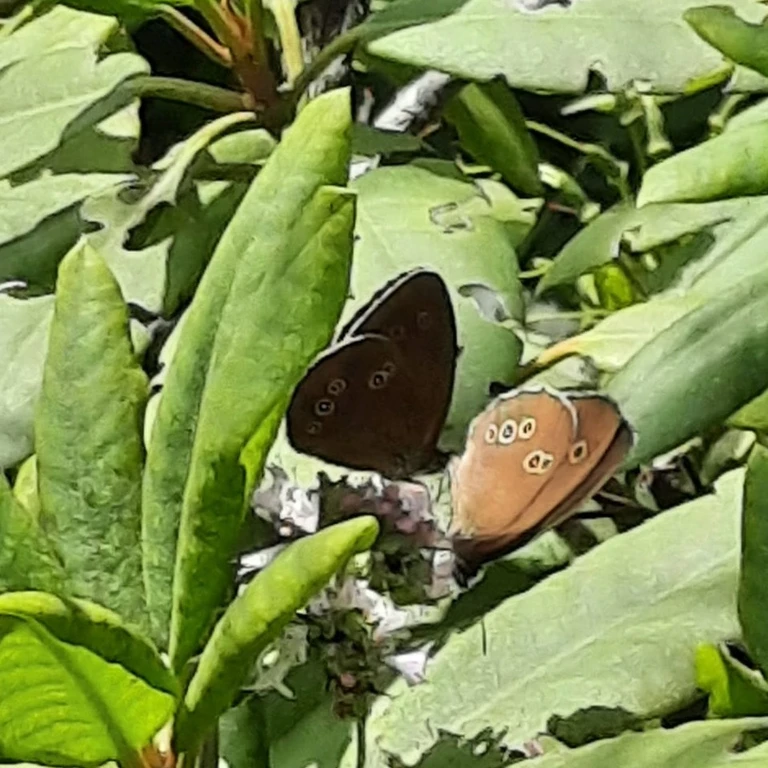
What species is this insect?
Aphantopus hyperantus
